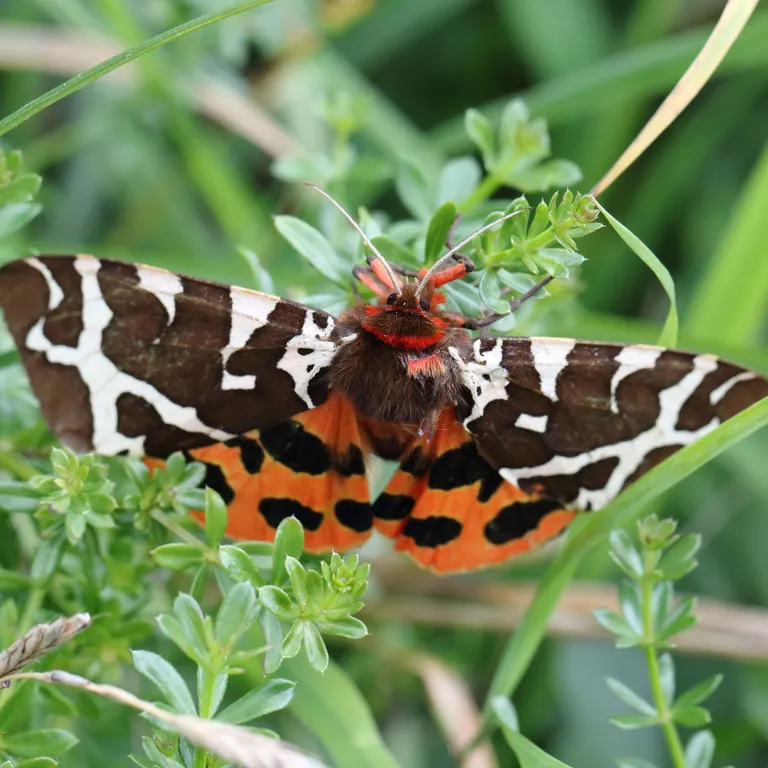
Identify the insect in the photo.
Arctia caja
